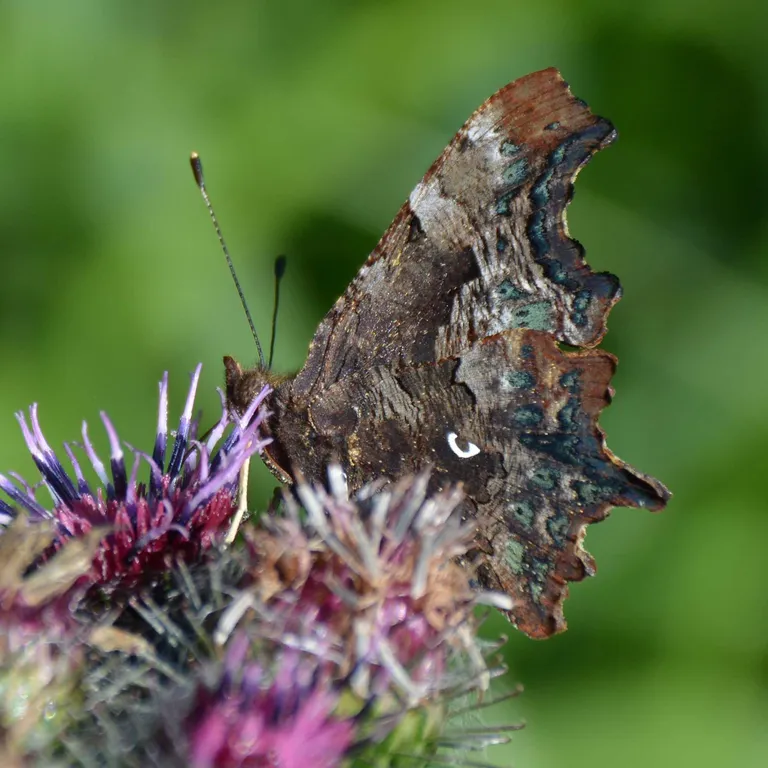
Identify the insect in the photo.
Polygonia c-album
